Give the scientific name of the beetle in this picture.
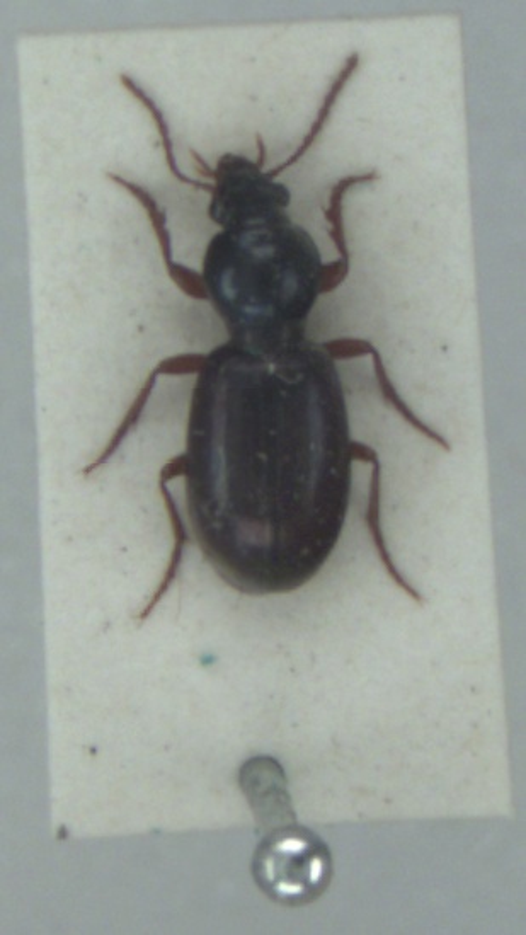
Miscodera arctica
